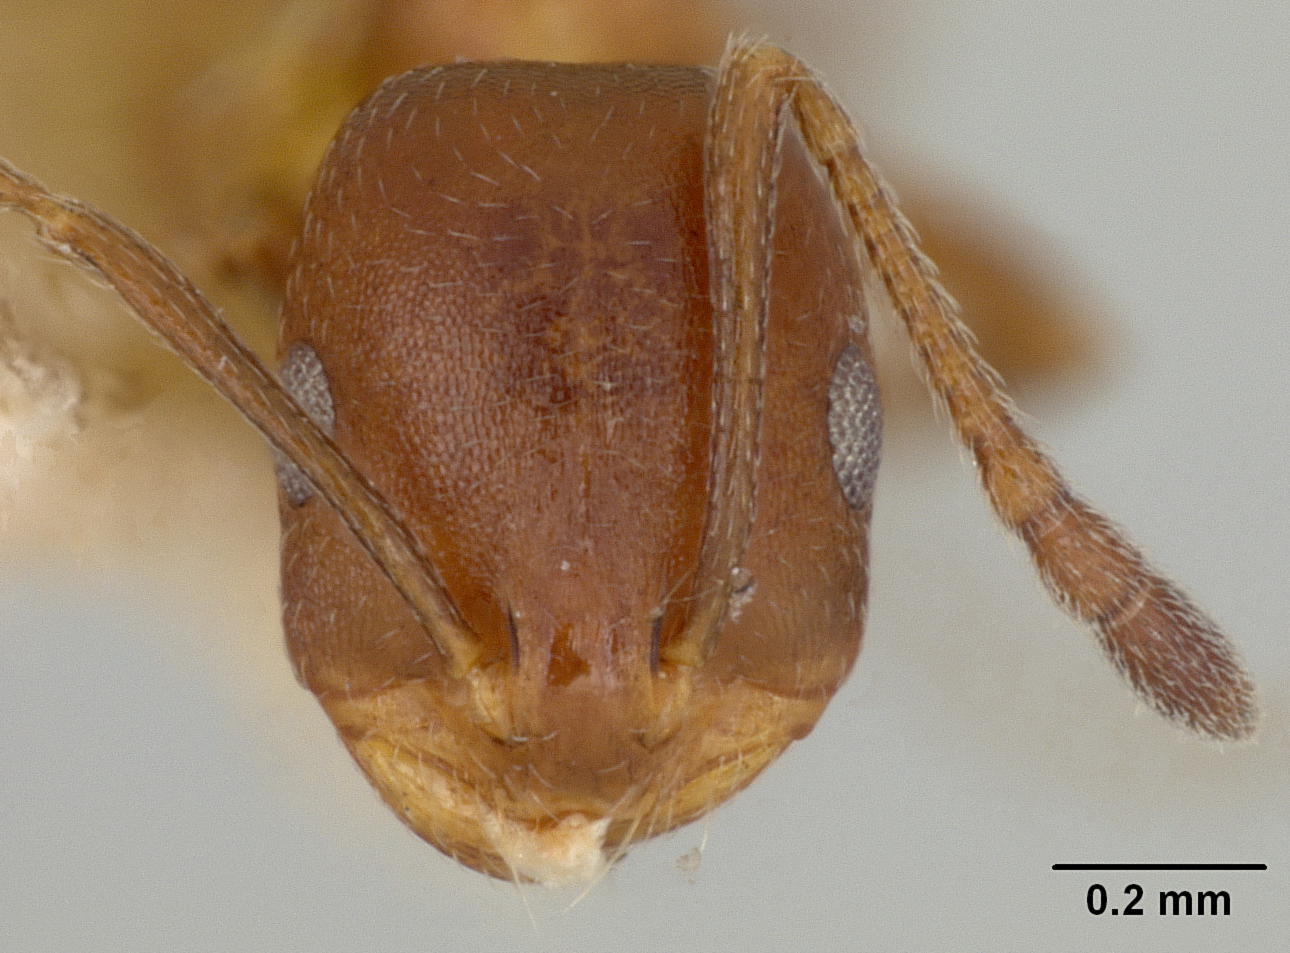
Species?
Monomorium subopacum
